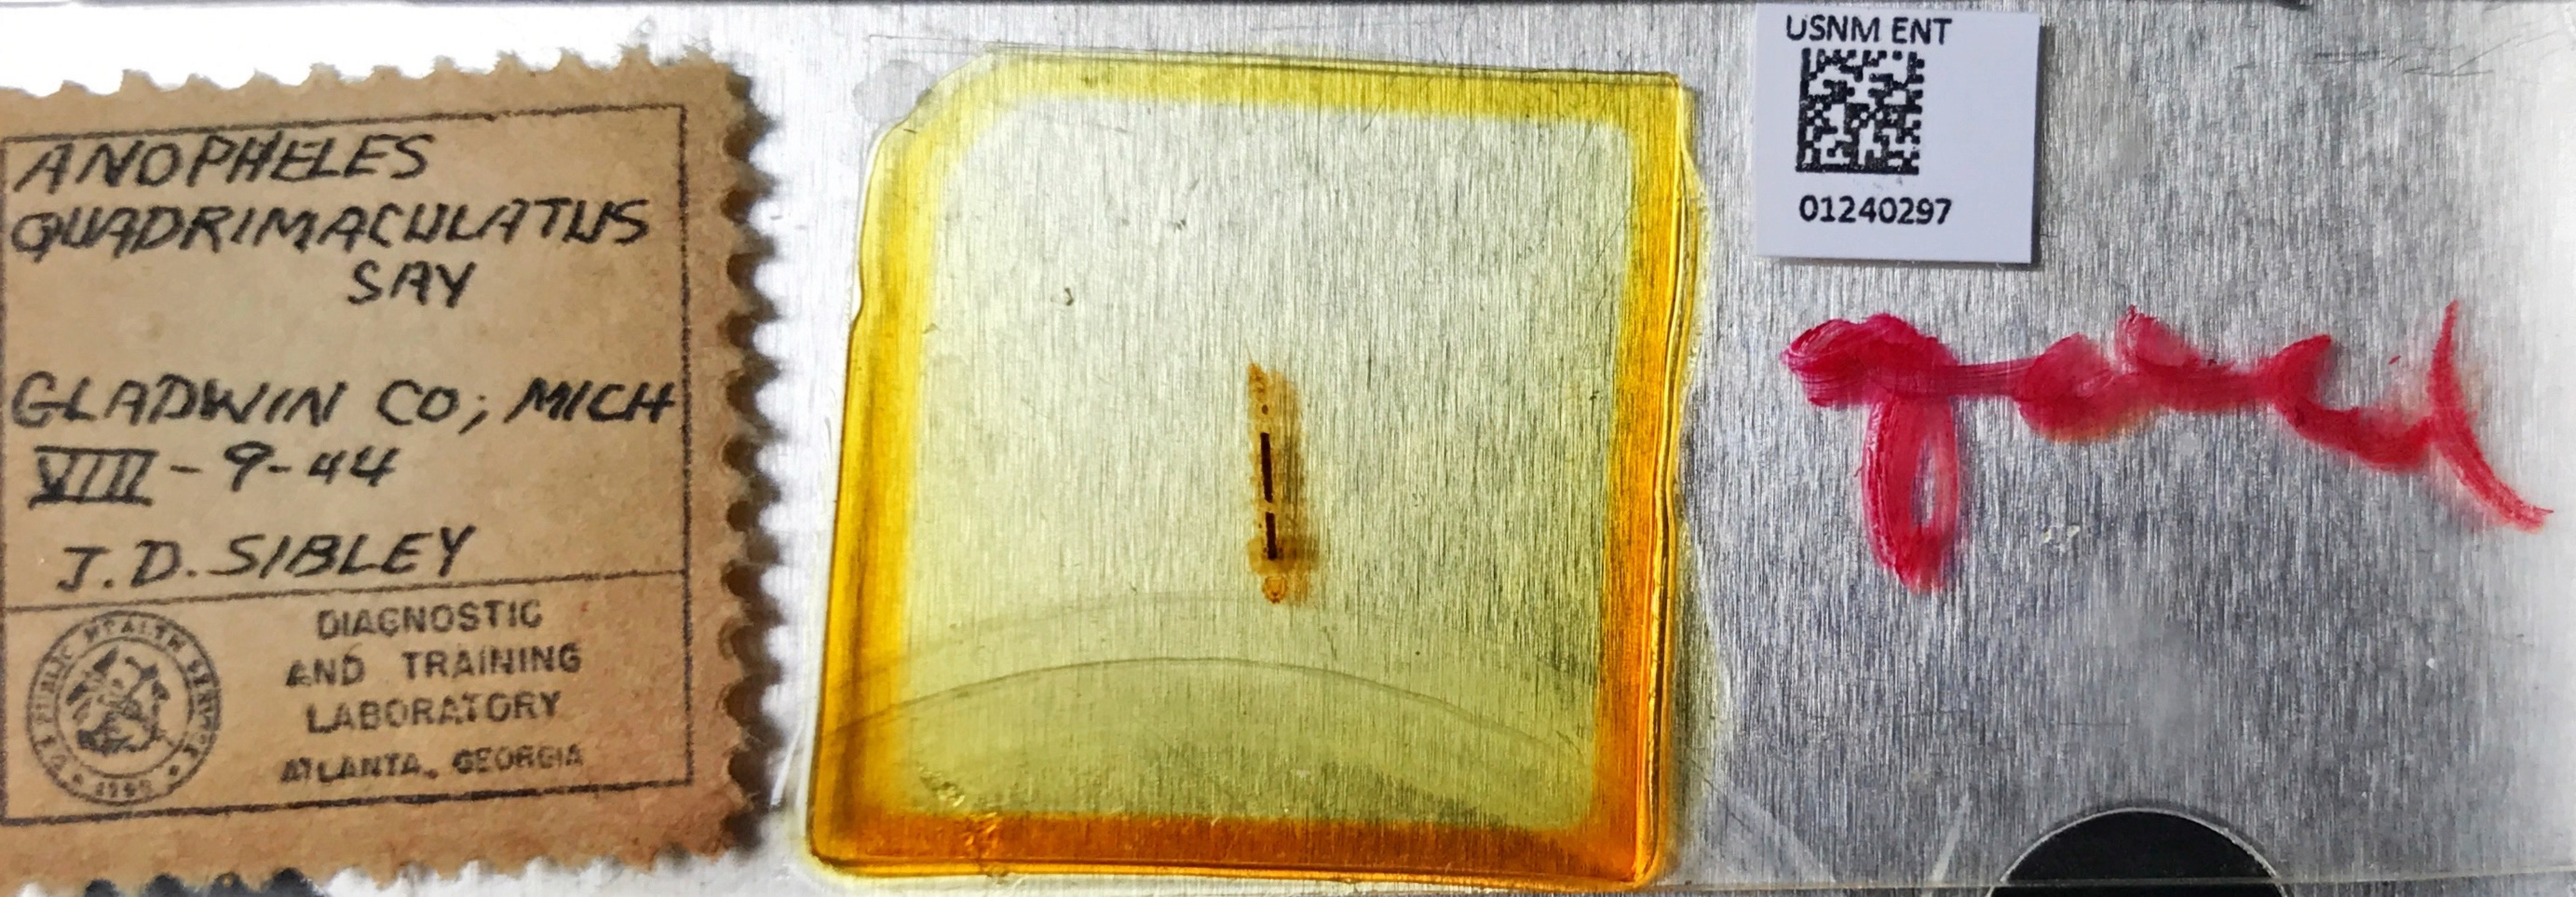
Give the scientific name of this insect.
Armigeres subalbatus
